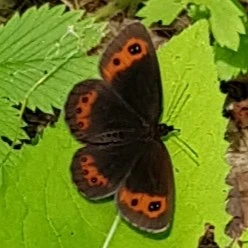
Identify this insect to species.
Erebia aethiops
